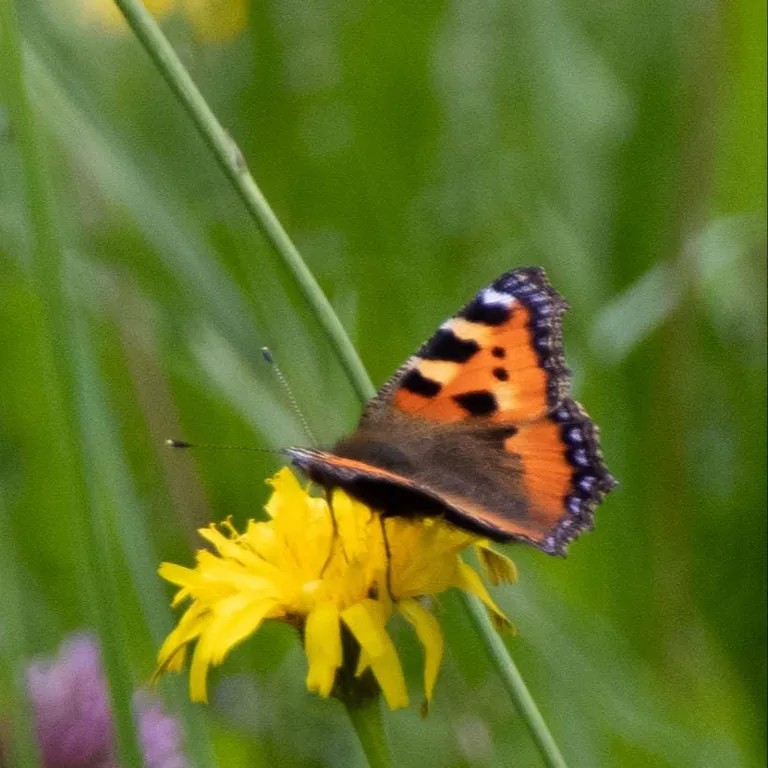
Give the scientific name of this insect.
Aglais urticae
